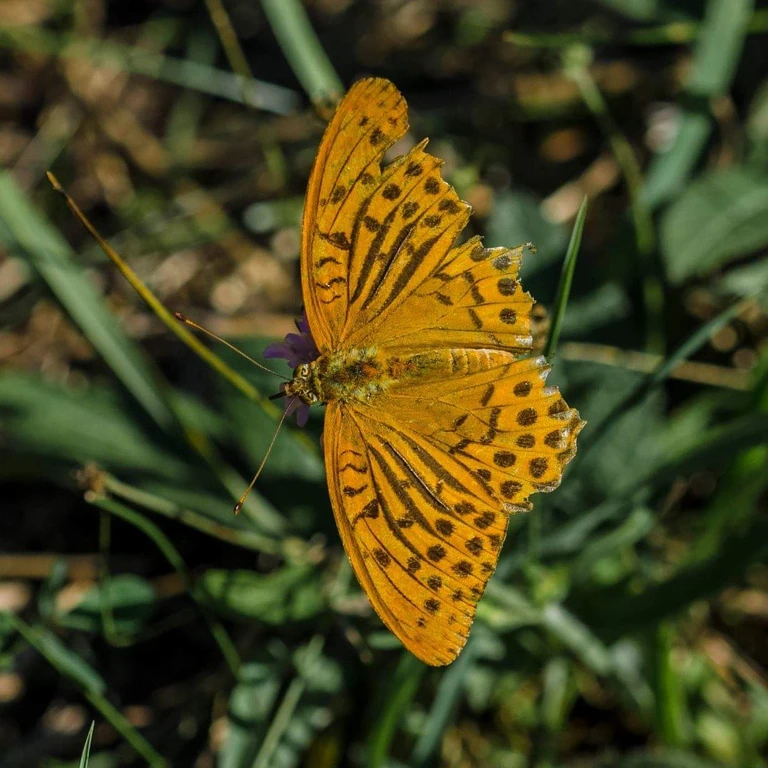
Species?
Argynnis paphia
